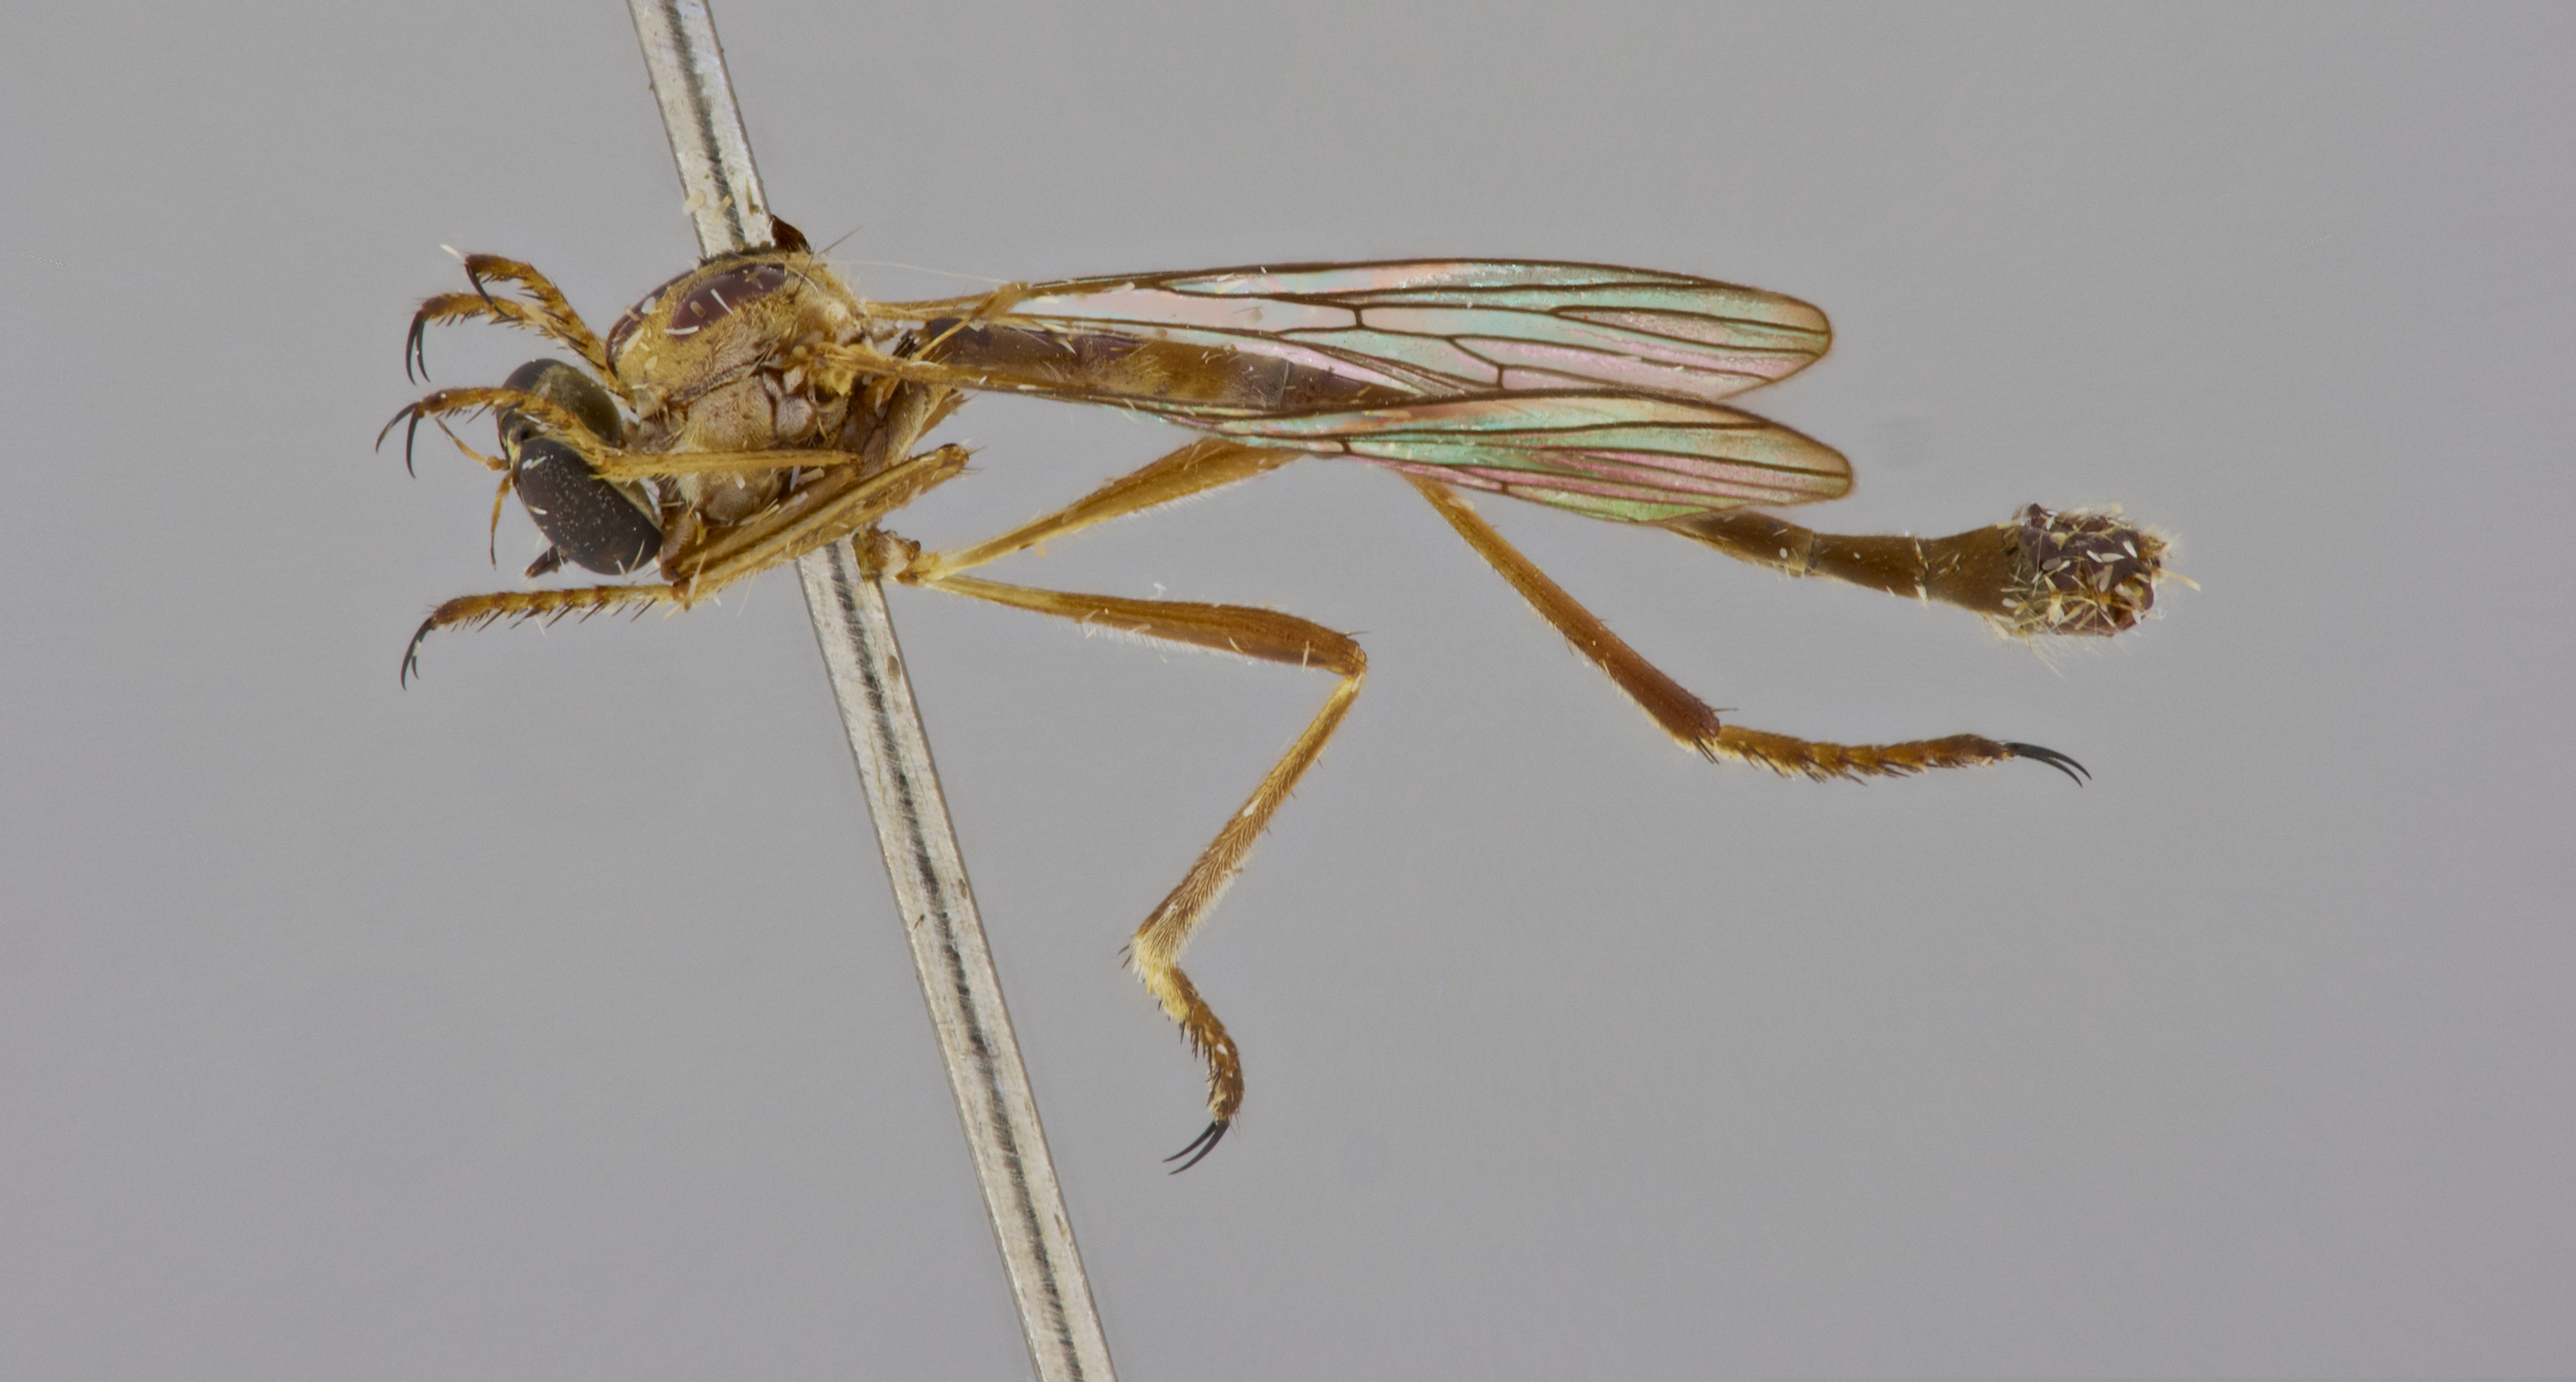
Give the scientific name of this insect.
Euscelidia lucioides
